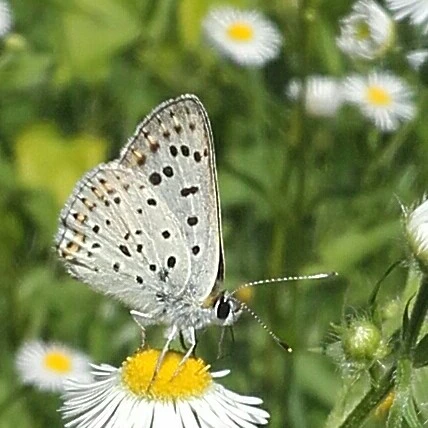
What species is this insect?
Lycaena tityrus (also Loweia tityrus)
